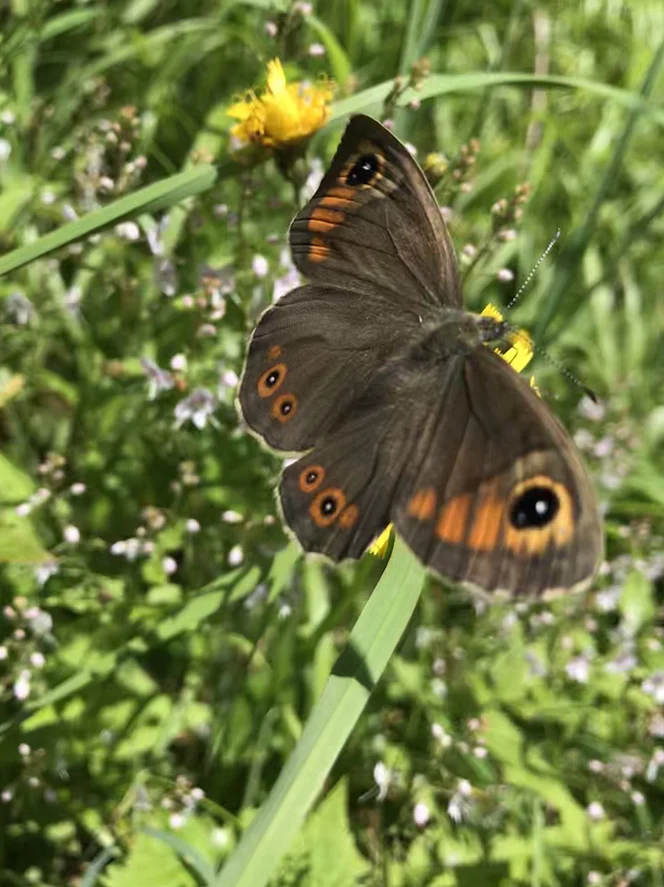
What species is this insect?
Lasiommata maera (also Pararge maera)
